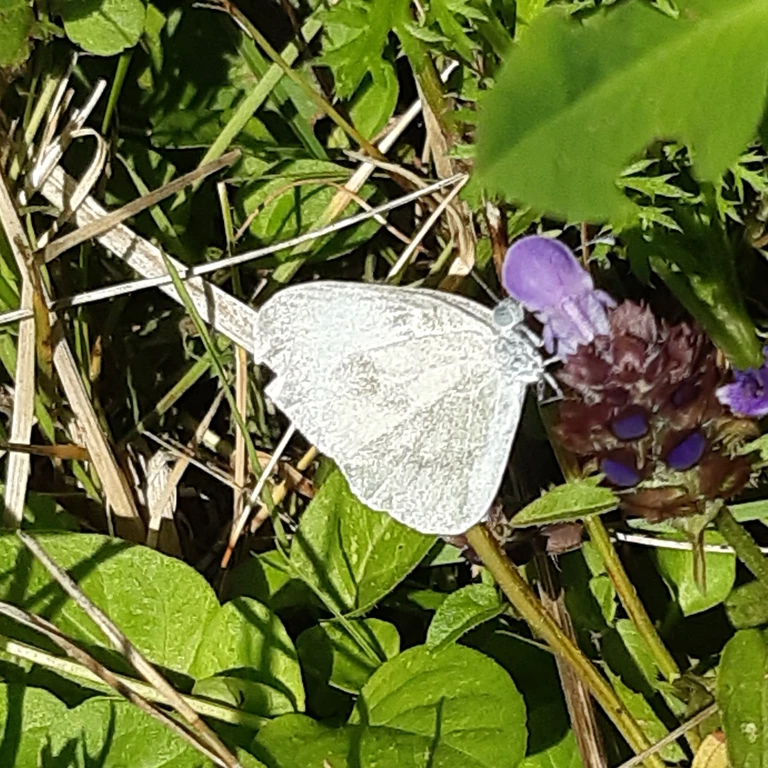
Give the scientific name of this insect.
Leptidea sinapis/juvernica
